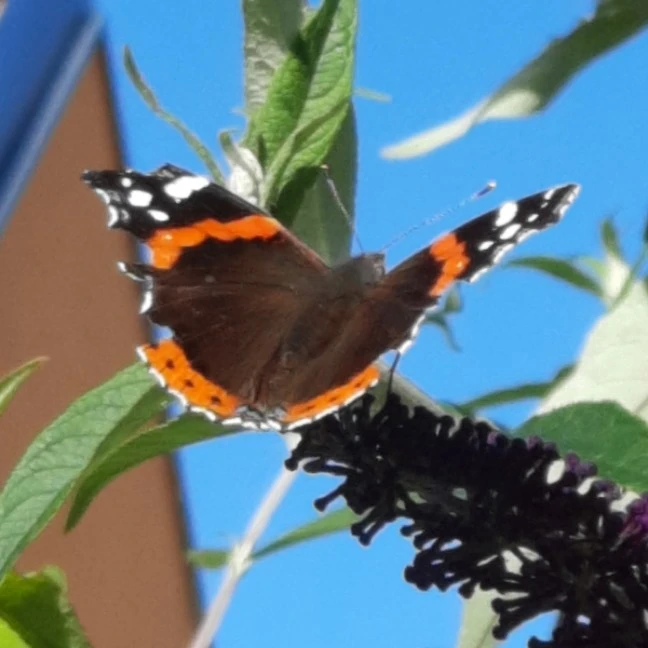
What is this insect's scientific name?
Vanessa atalanta
